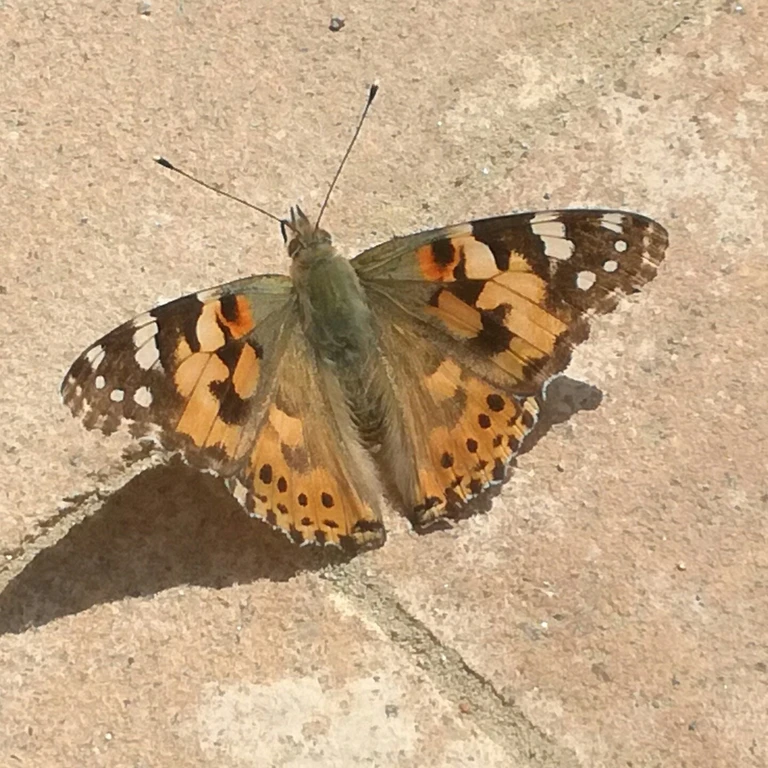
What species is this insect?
Vanessa cardui
